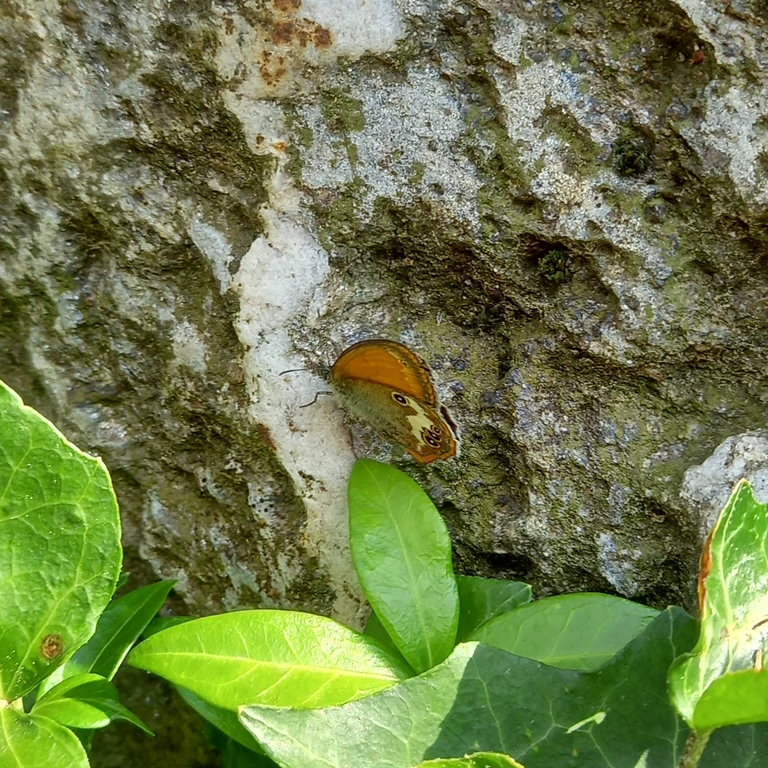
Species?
Coenonympha arcania
